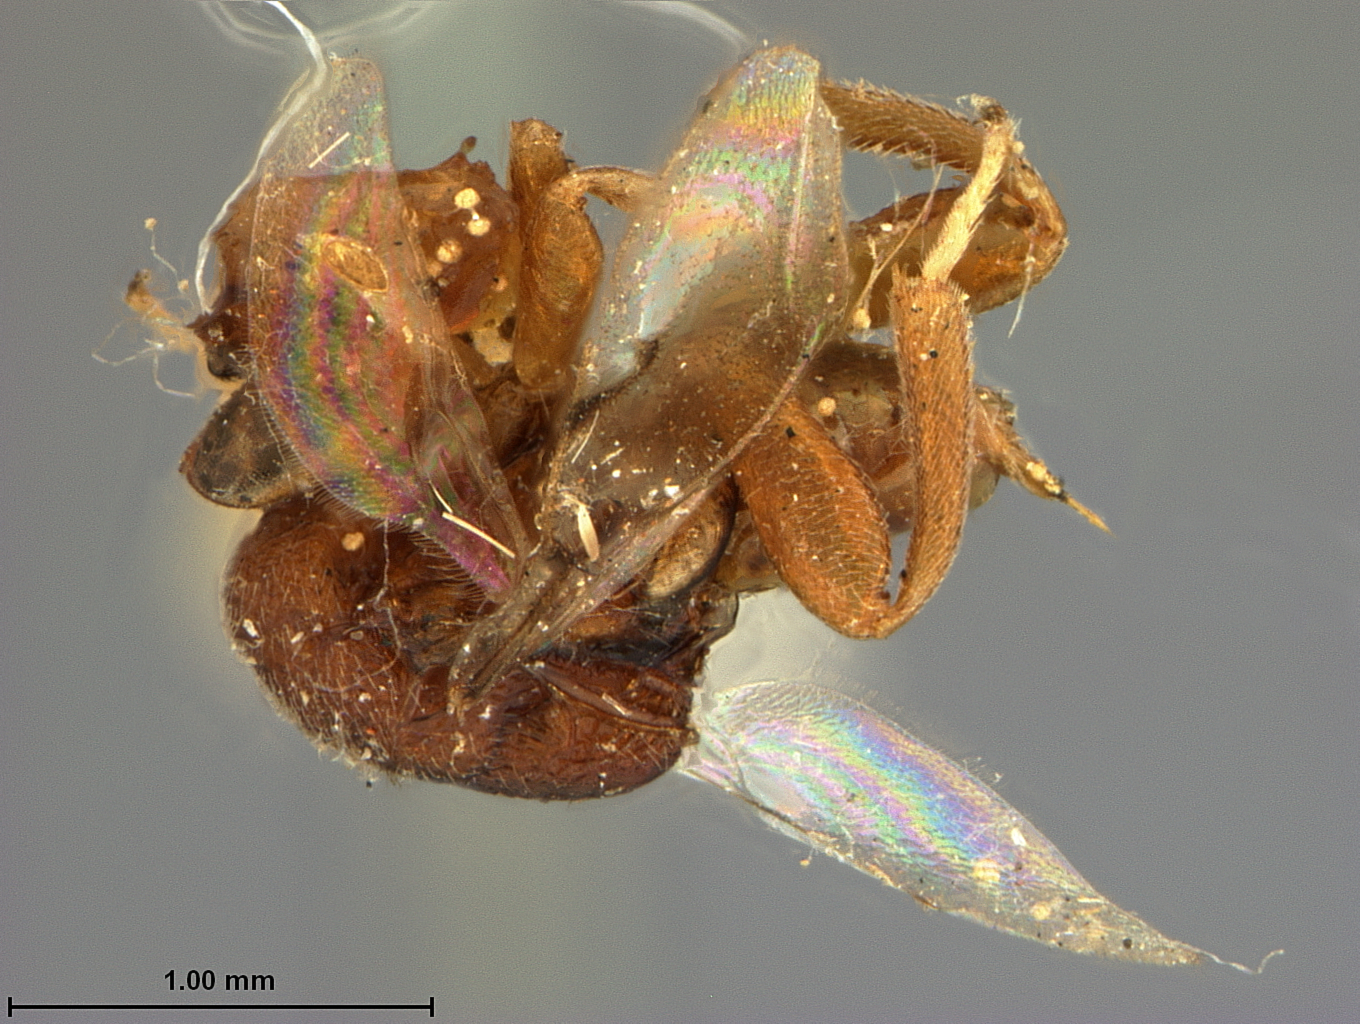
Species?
Encyrtocephalus simplicipes
